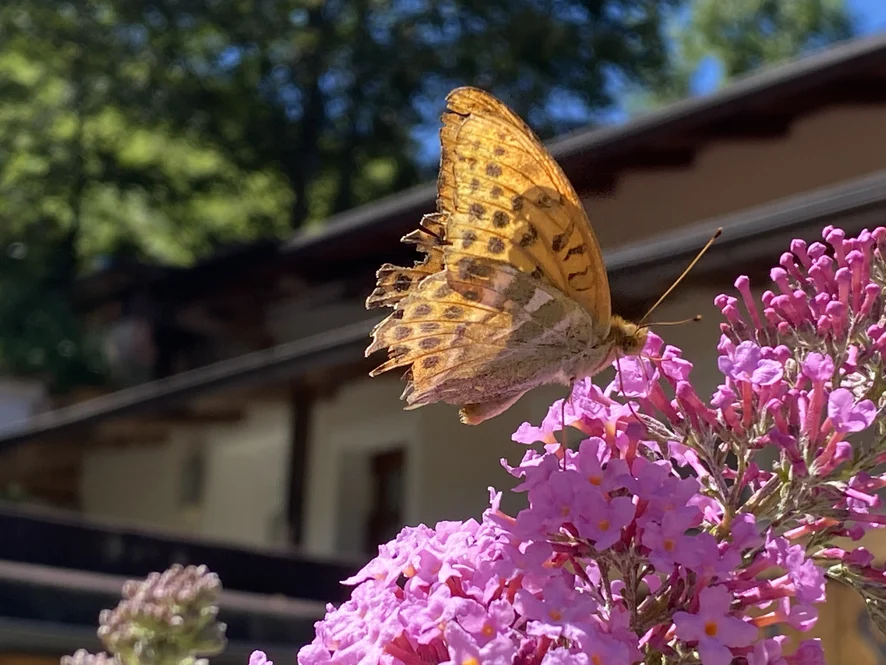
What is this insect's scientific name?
Argynnis paphia
